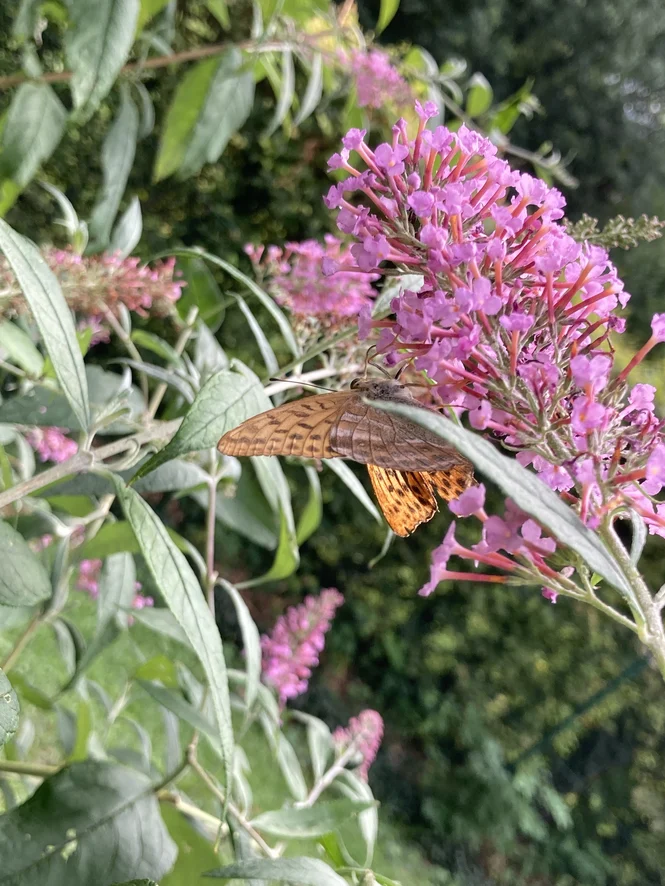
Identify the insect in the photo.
Argynnis paphia
